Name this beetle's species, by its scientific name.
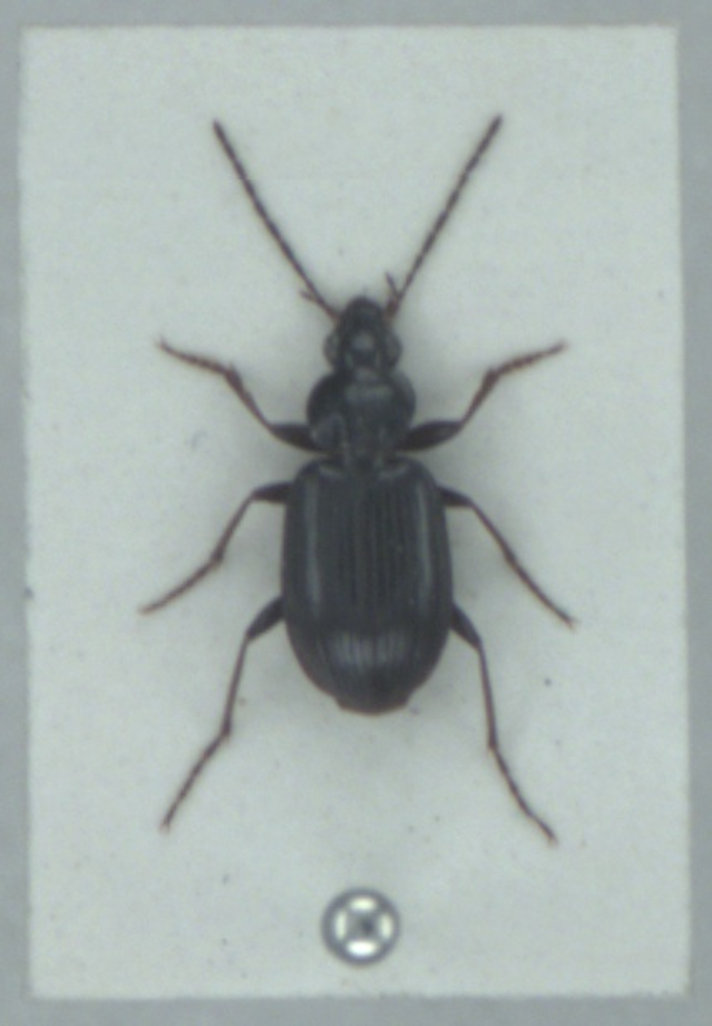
Agonum nigrum
